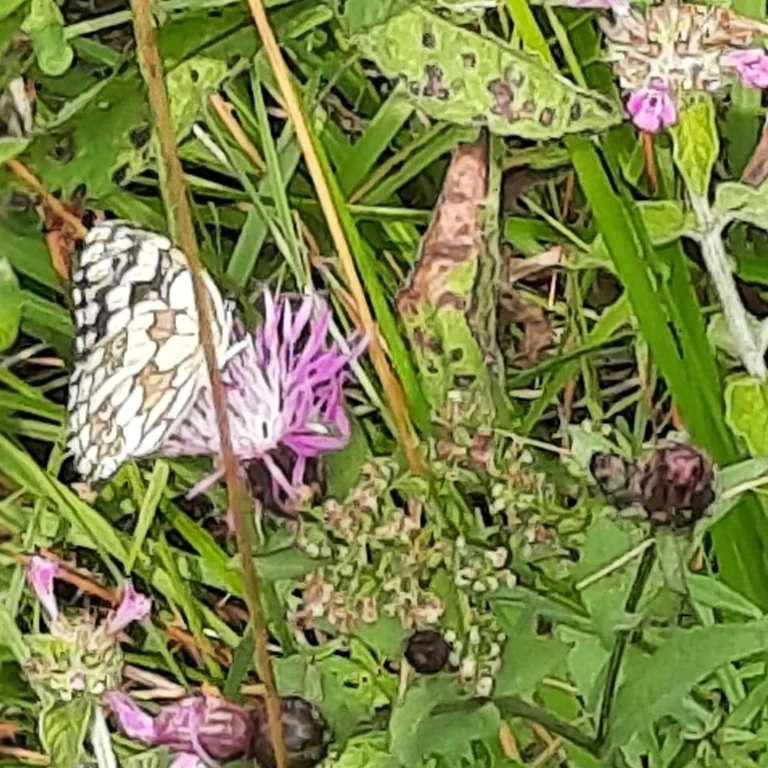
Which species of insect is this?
Melanargia galathea
